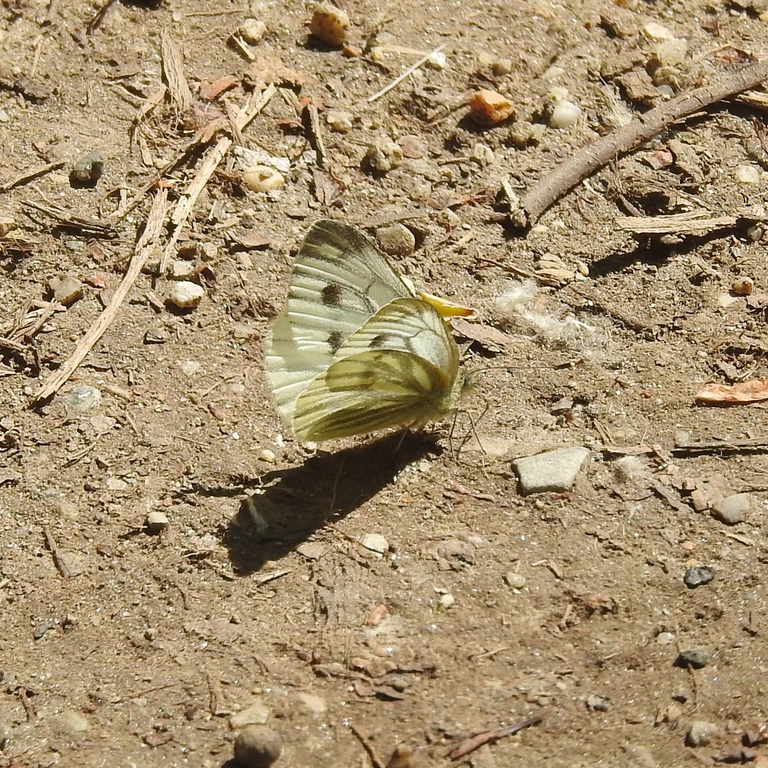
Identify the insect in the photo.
Pieris napi
